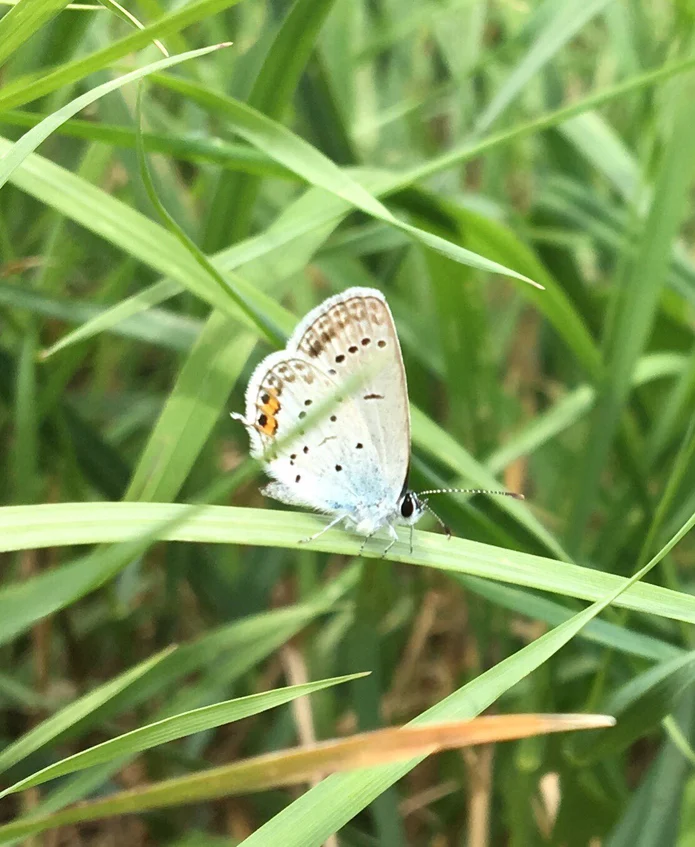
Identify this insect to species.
Cupido argiades (also Elkalyce argiades)
